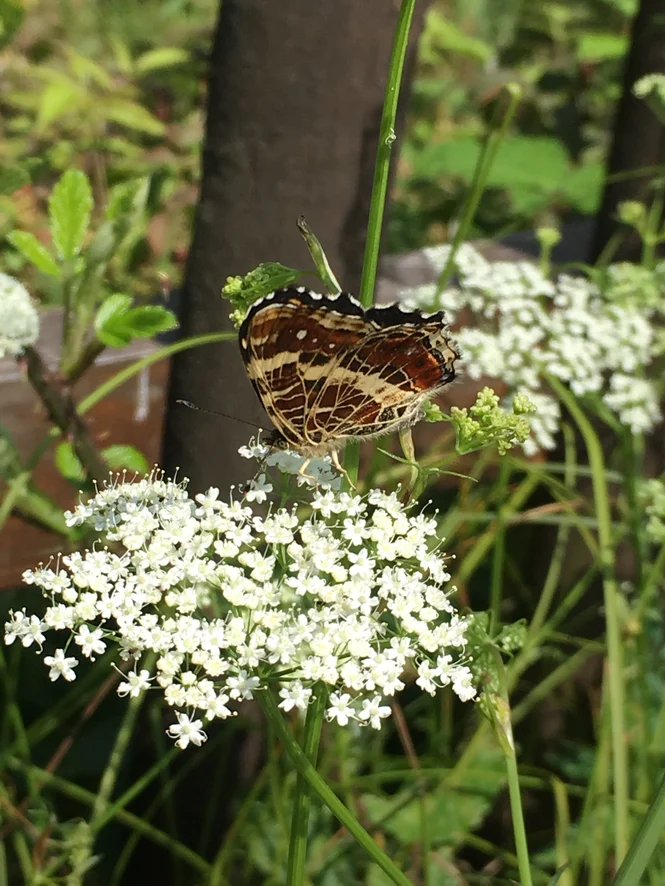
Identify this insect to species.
Araschnia levana
